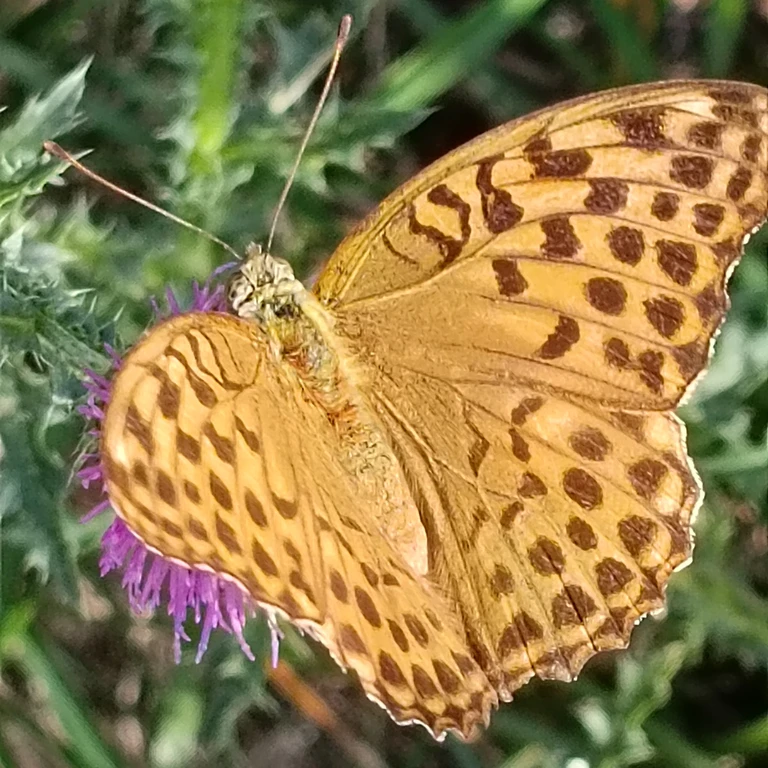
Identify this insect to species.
Argynnis paphia
